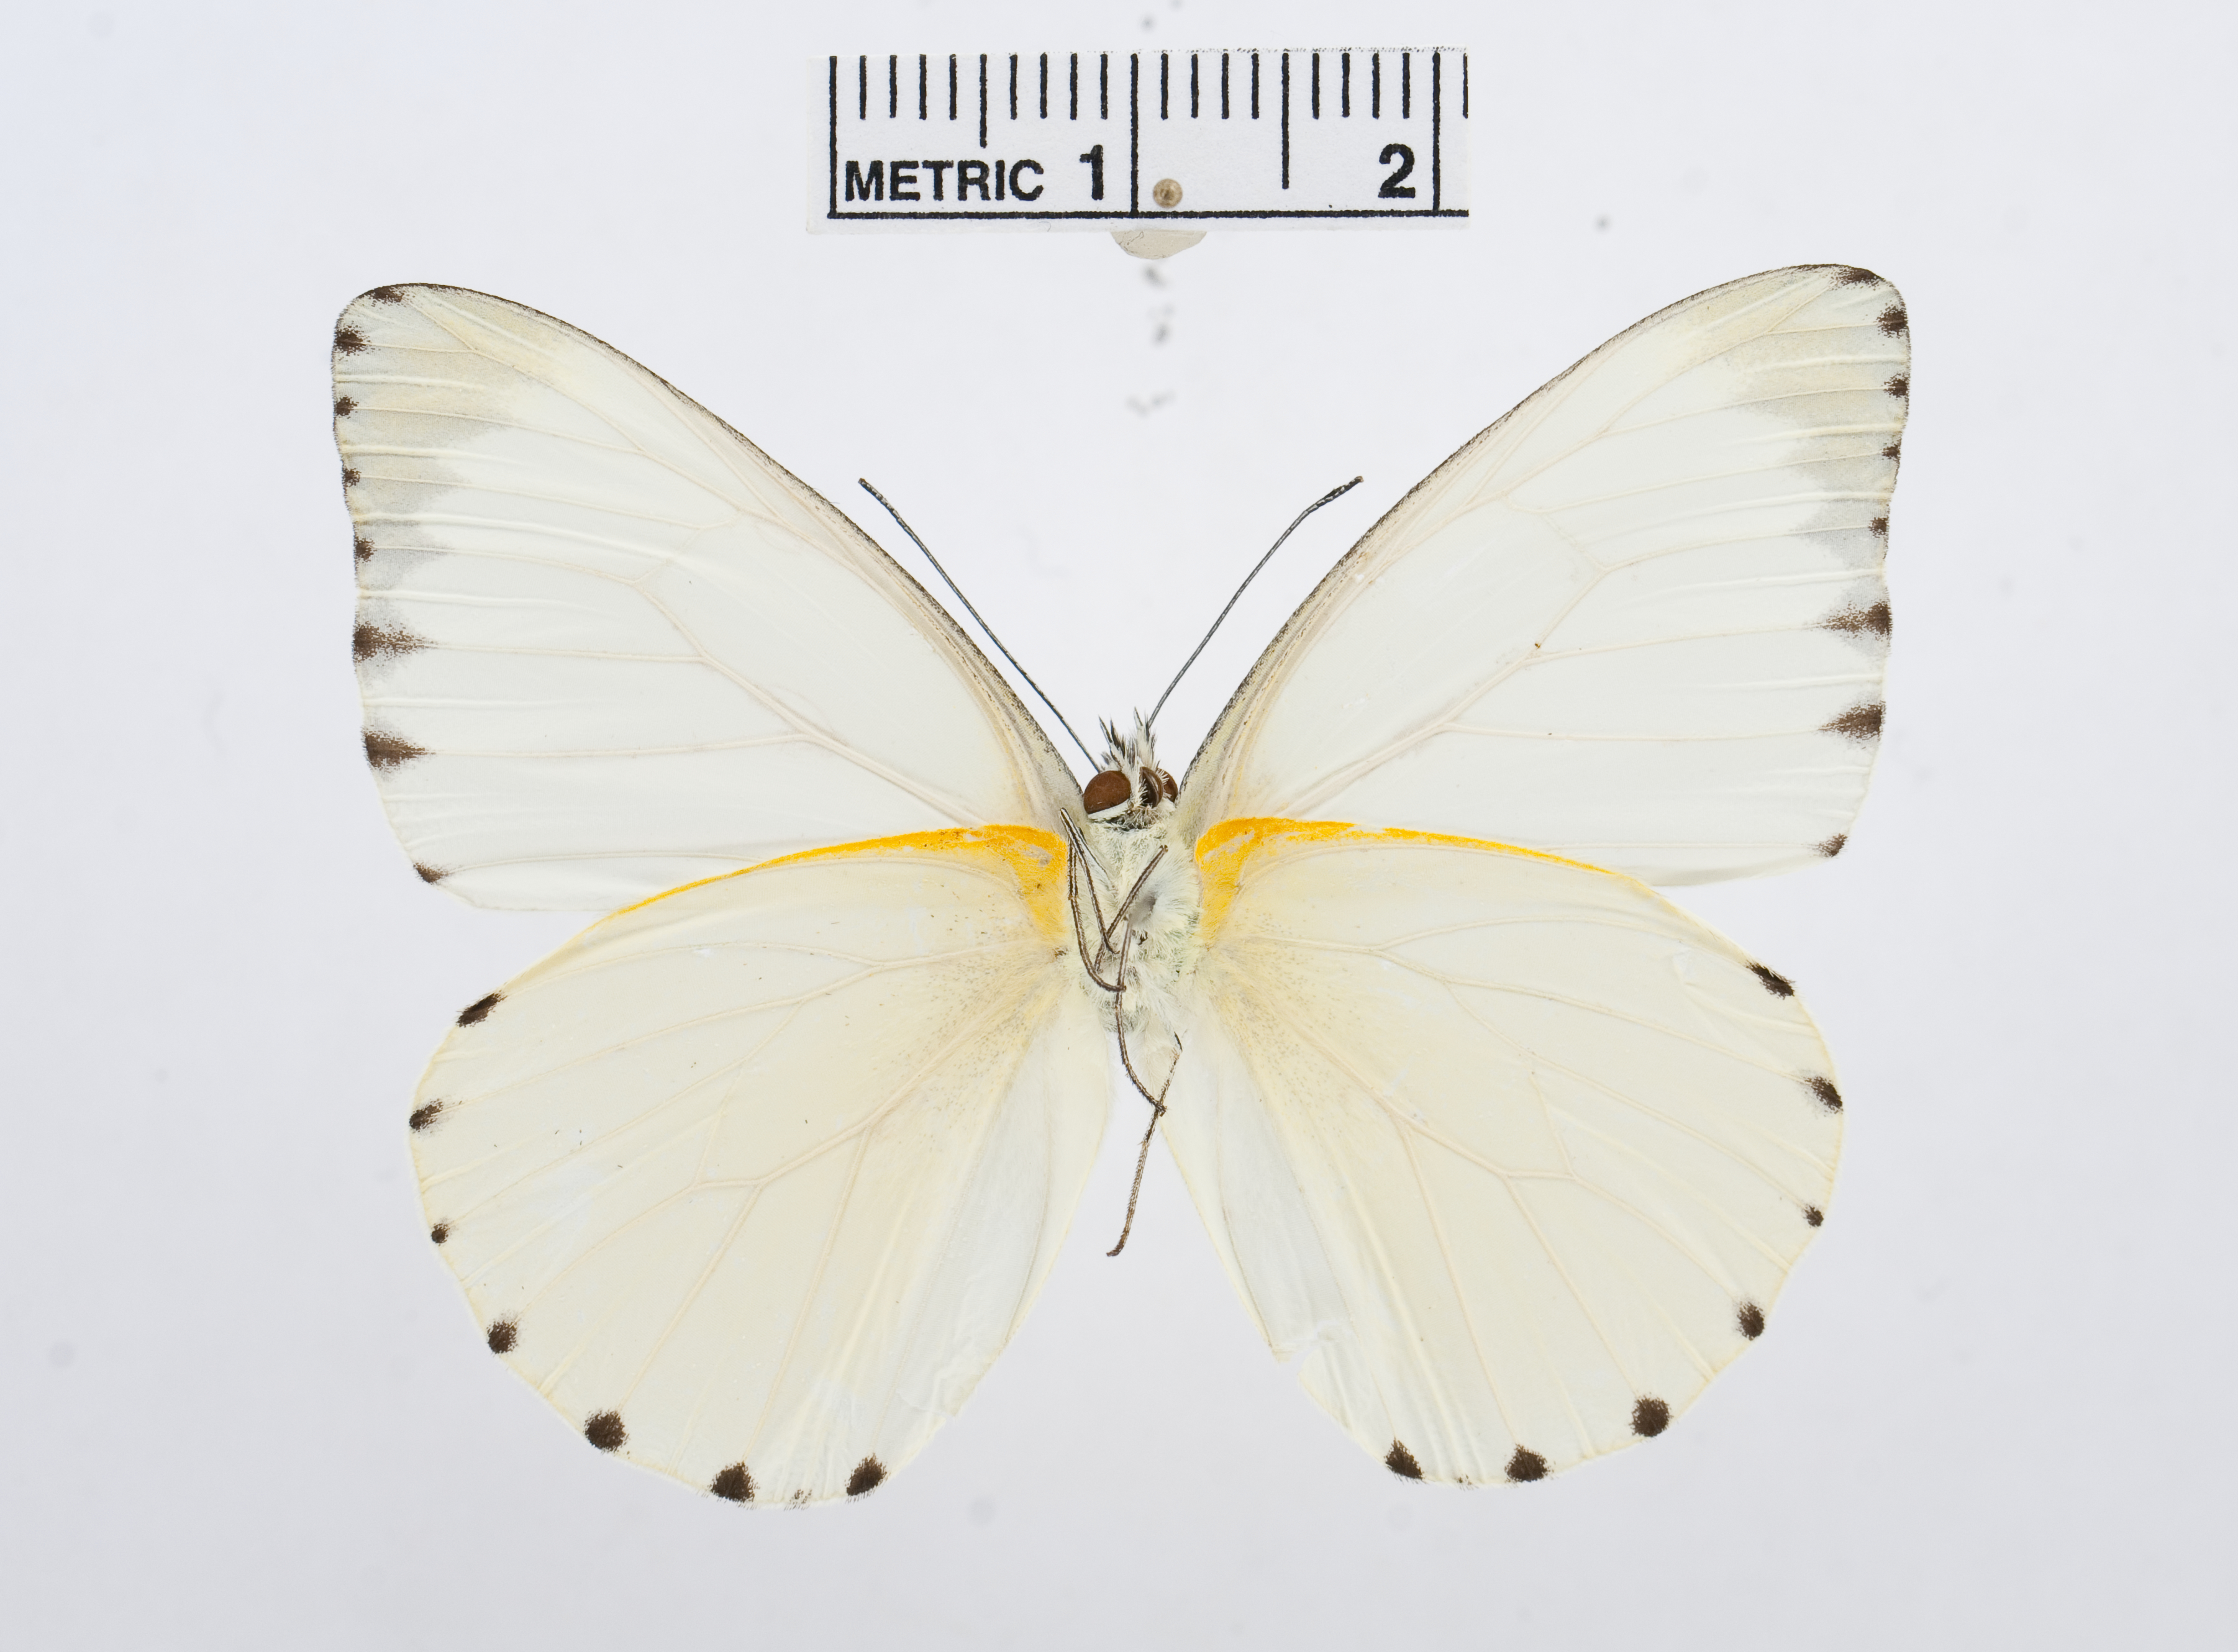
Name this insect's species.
Appias sabina
